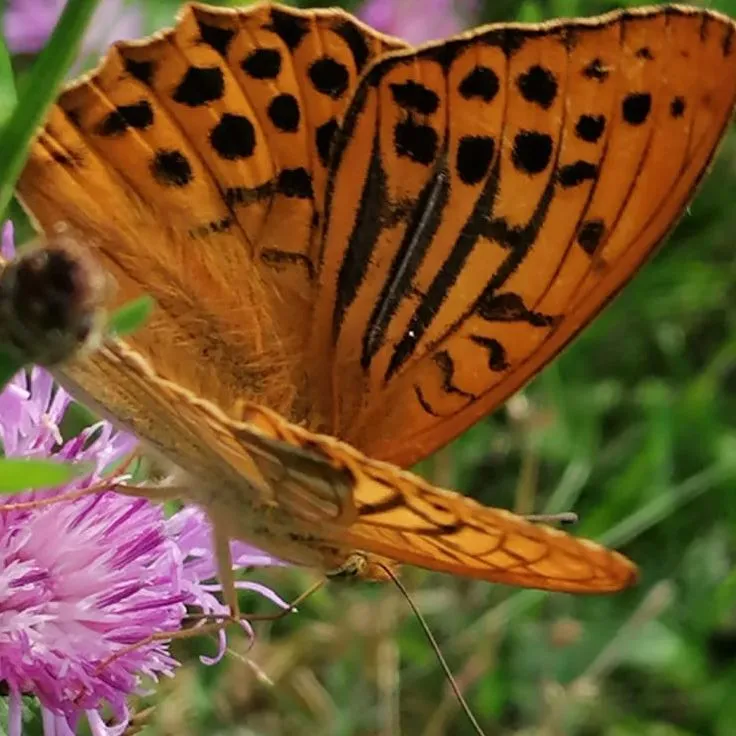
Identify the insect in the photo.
Argynnis paphia
